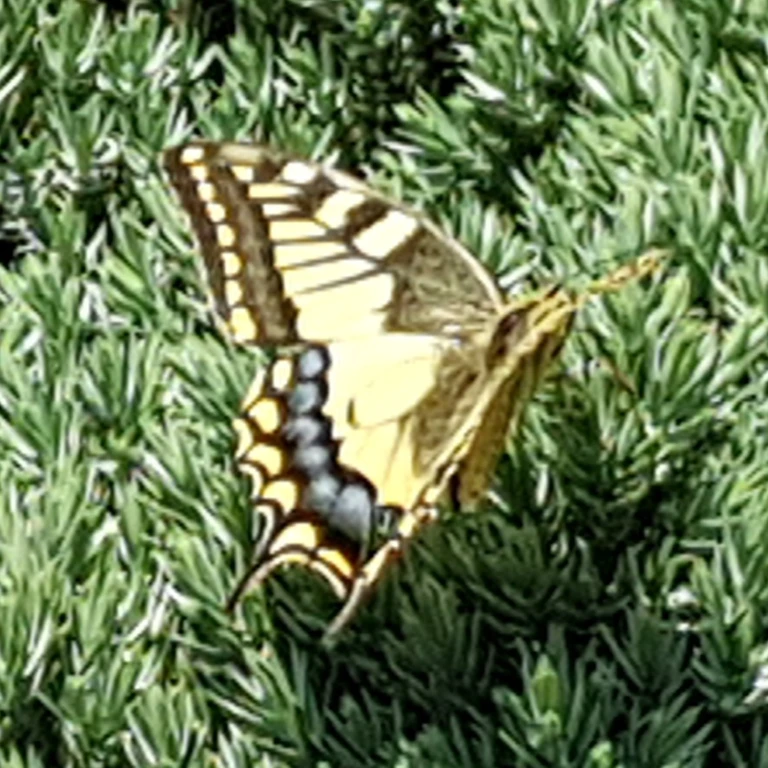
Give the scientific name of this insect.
Papilio machaon
